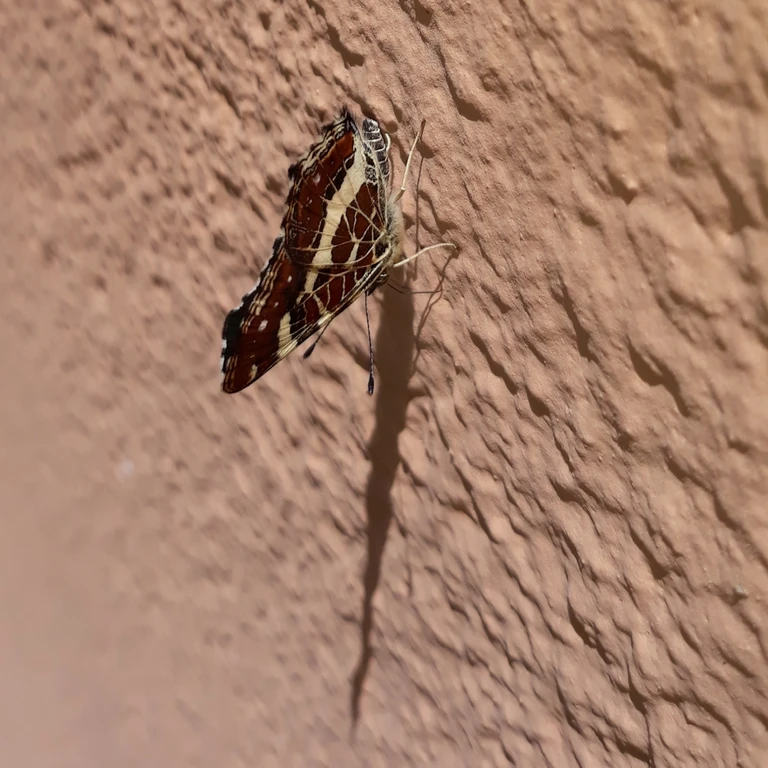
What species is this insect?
Araschnia levana
